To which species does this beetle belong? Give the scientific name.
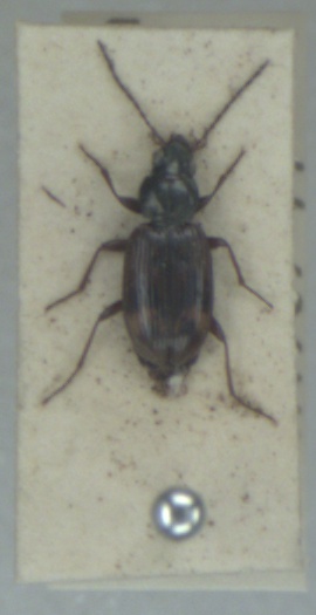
Bembidion dentellum
